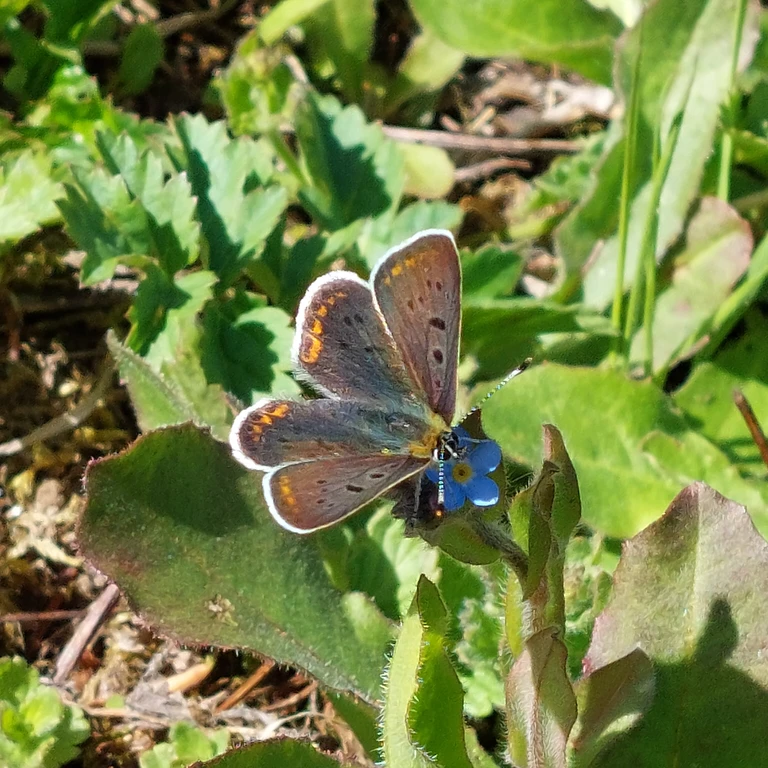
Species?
Lycaena tityrus (also Loweia tityrus)
